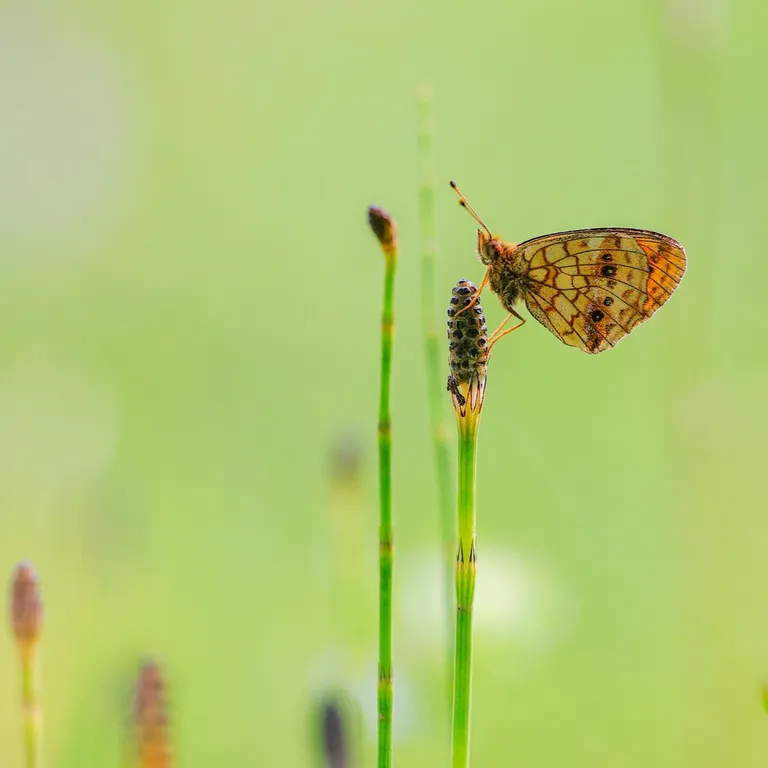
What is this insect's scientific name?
Brenthis ino
